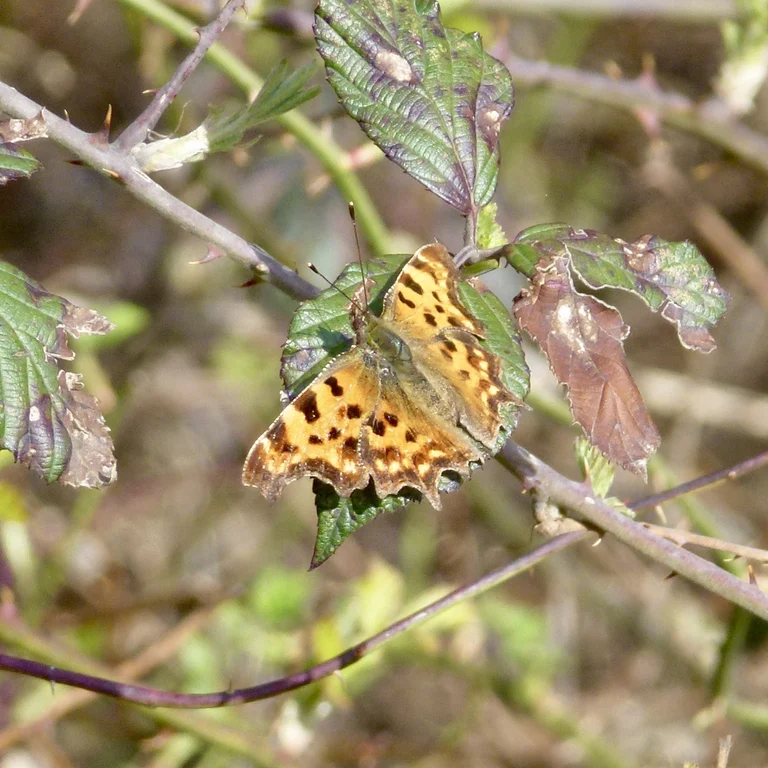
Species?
Polygonia c-album
